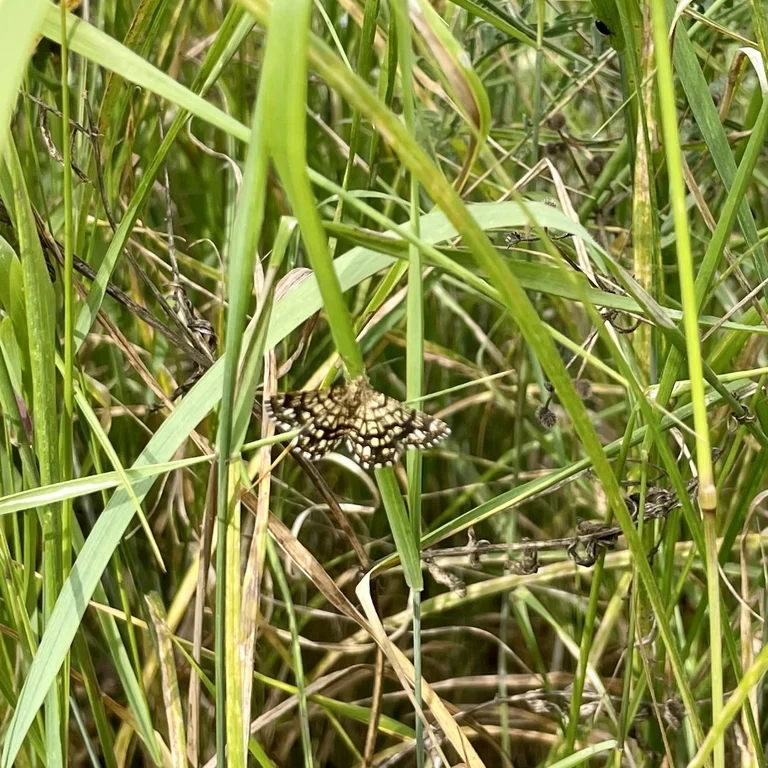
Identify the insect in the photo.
Chiasmia clathrata
